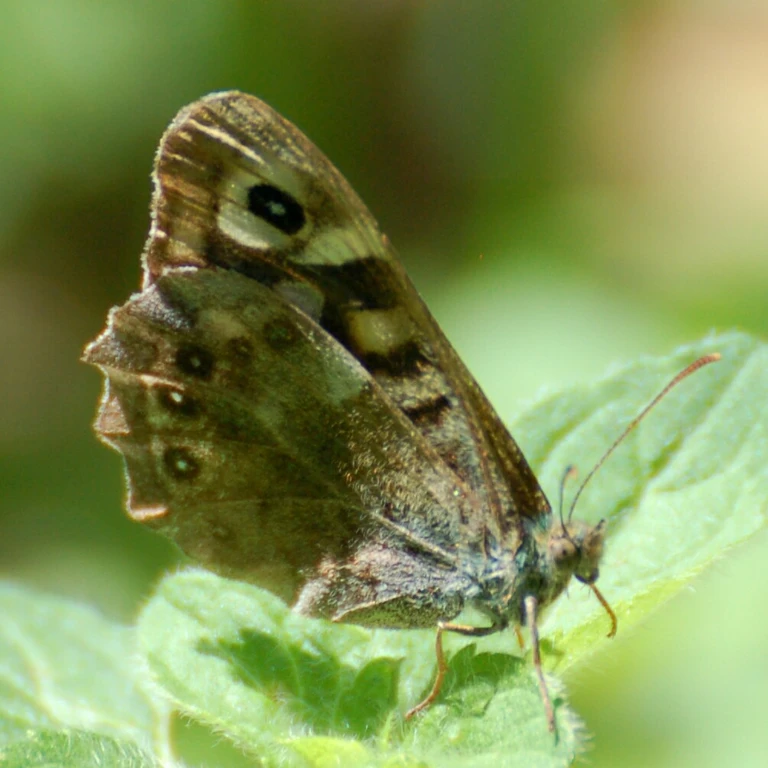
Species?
Pararge aegeria
